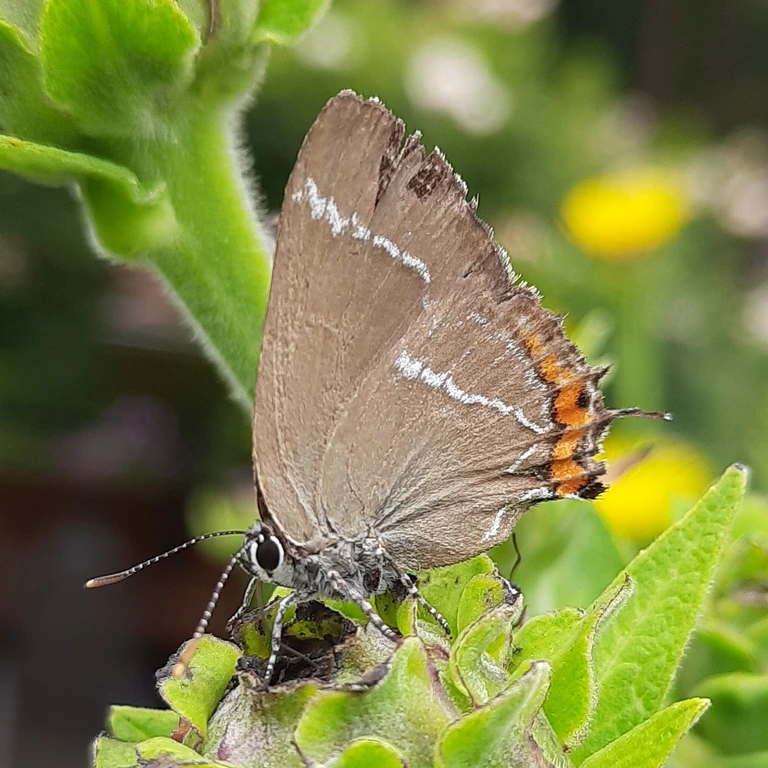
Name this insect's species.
Satyrium w-album
